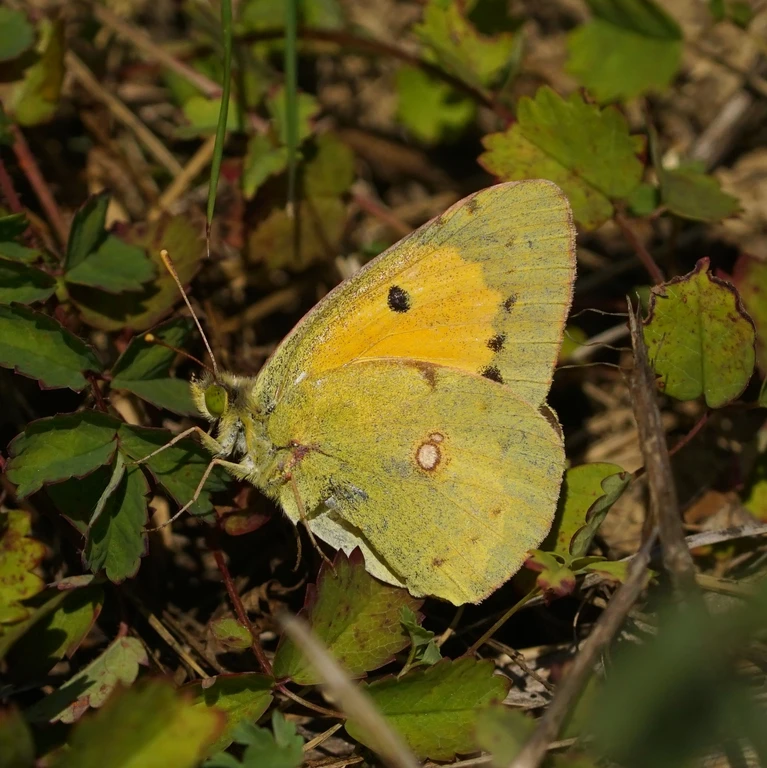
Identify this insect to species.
Colias croceus
